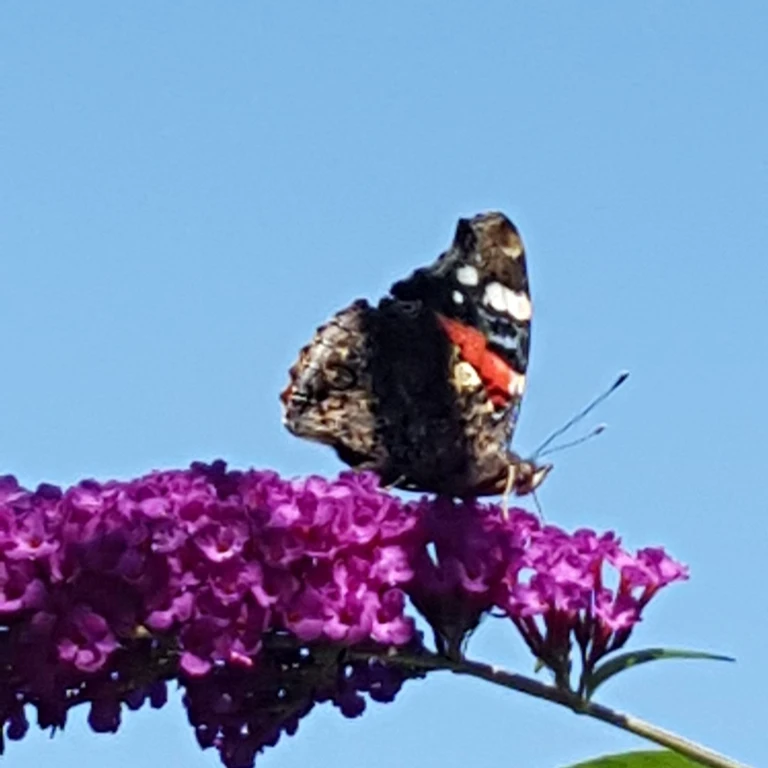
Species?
Vanessa atalanta
